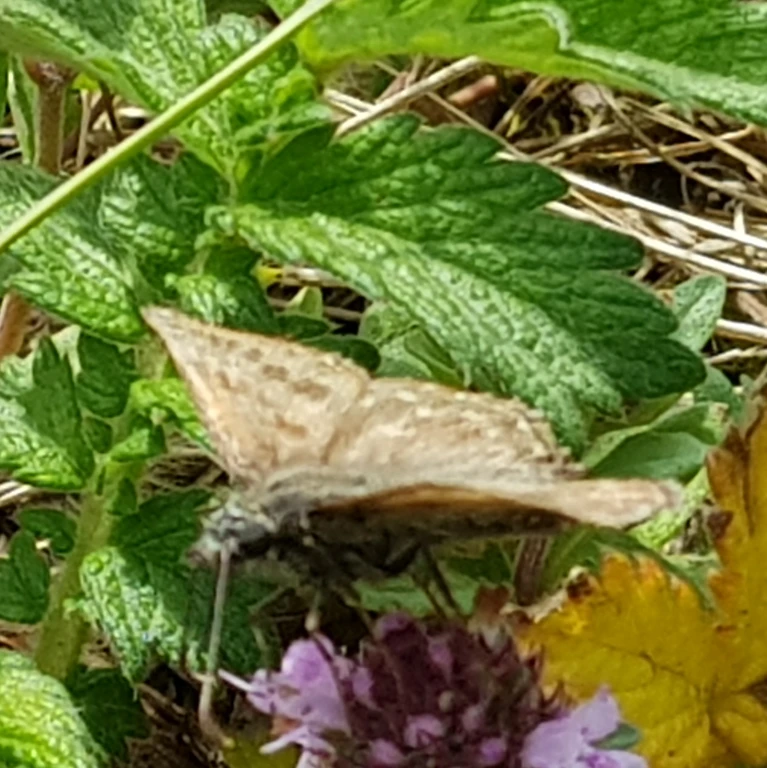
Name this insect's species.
Erynnis tages
